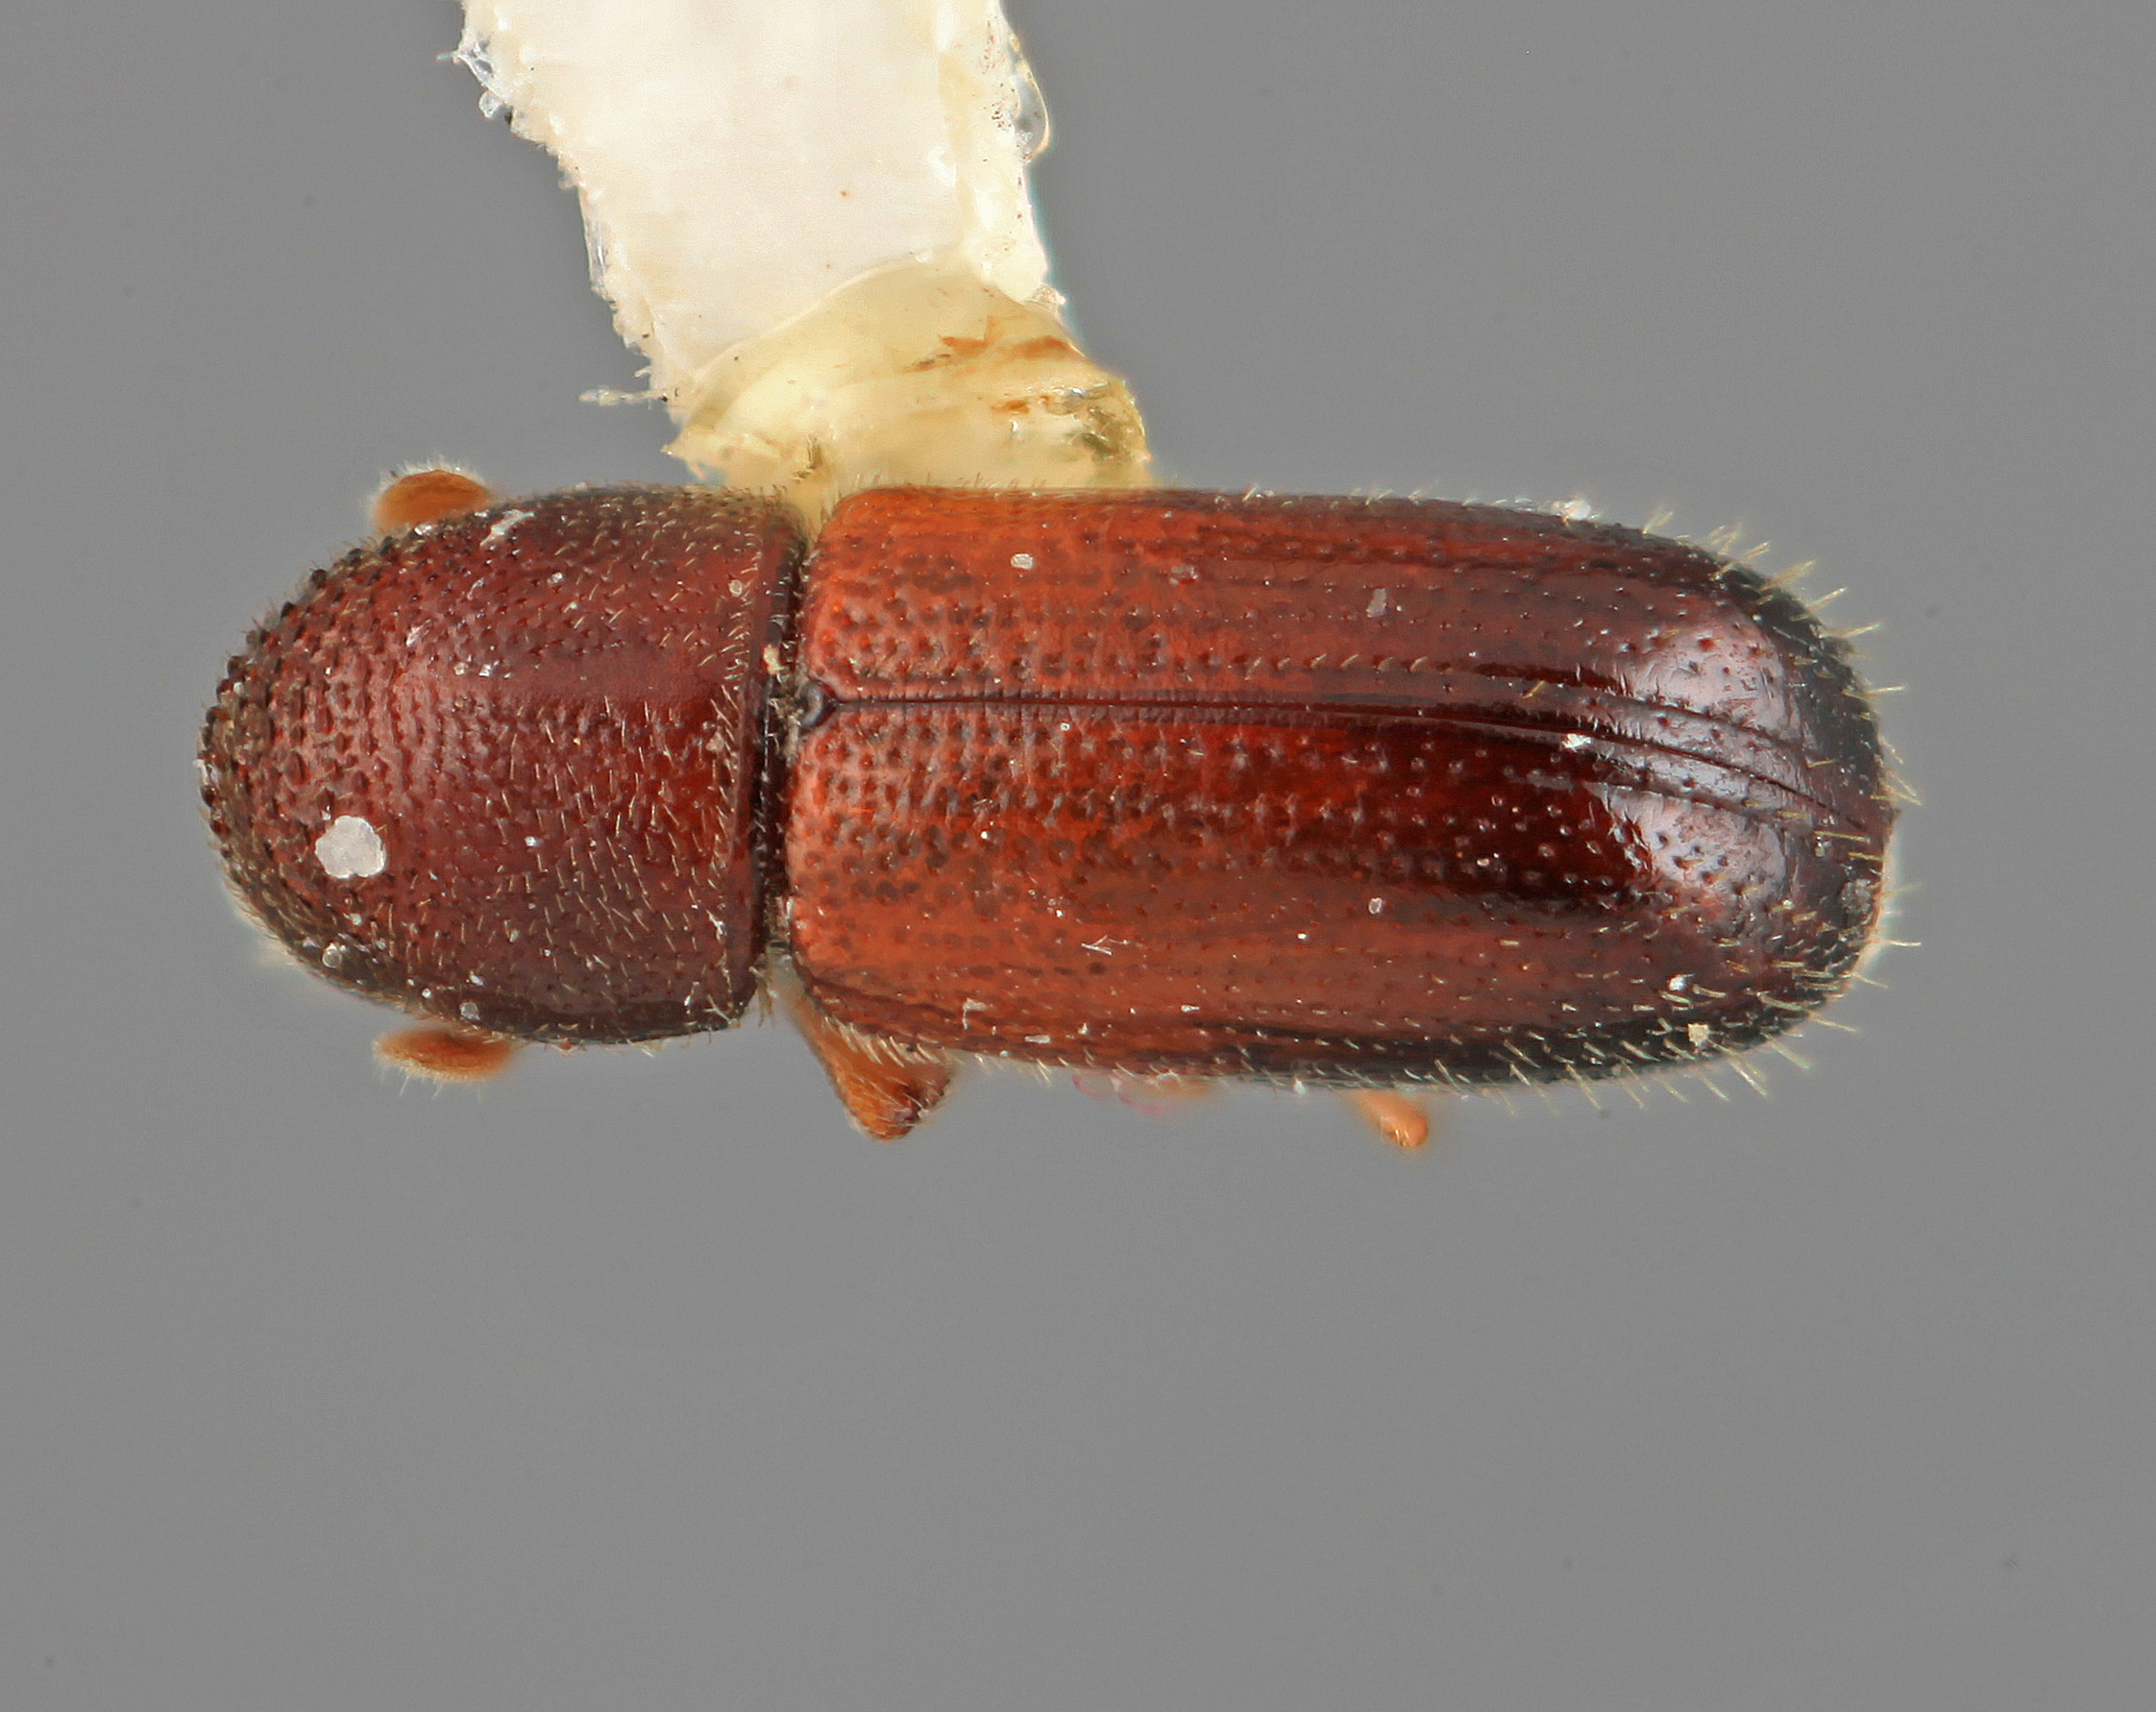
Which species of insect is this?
Araptus accinctus
